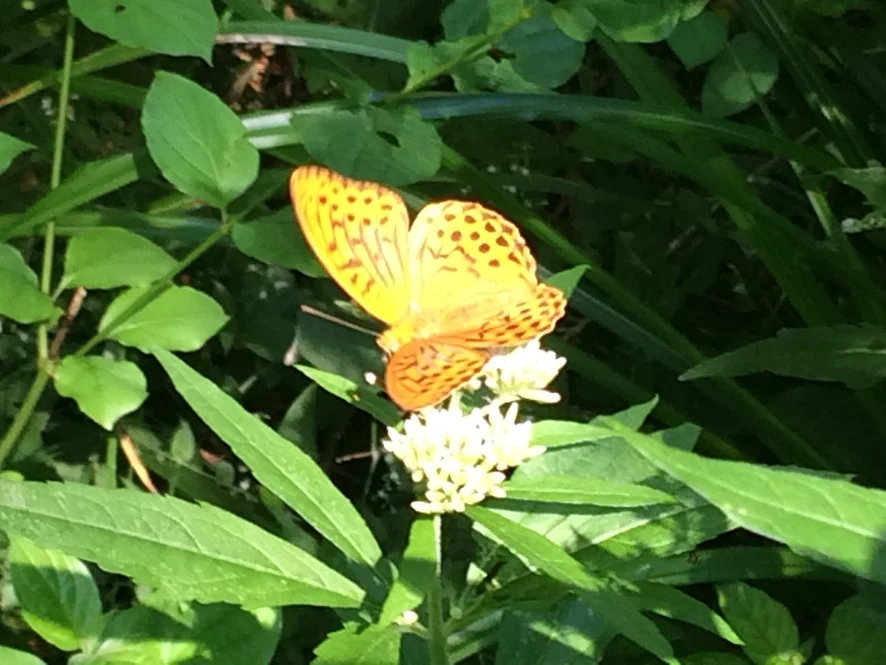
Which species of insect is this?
Argynnis paphia
